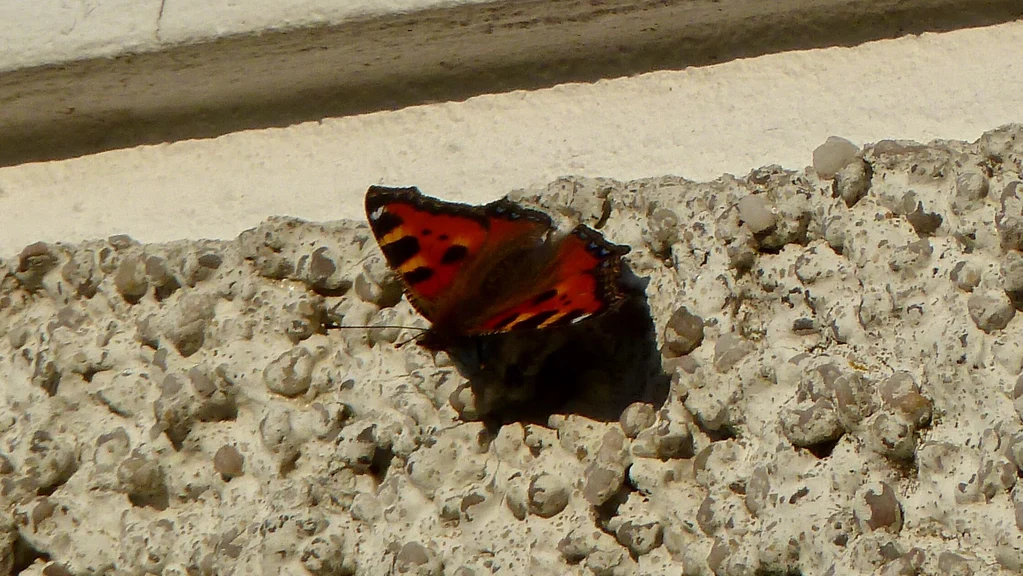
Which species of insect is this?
Aglais urticae
